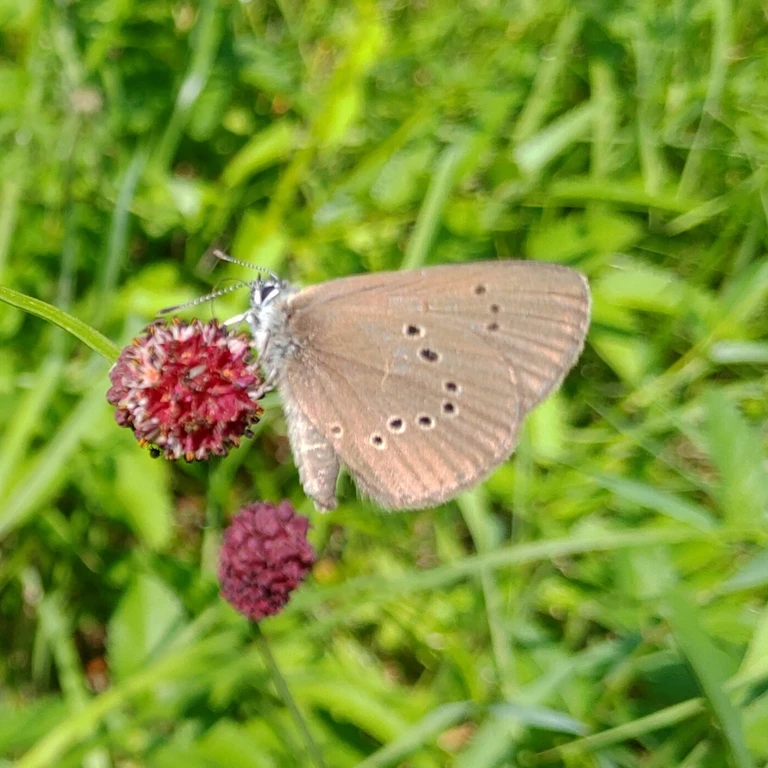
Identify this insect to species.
Phengaris nausithous (also Maculinea nausithous)
